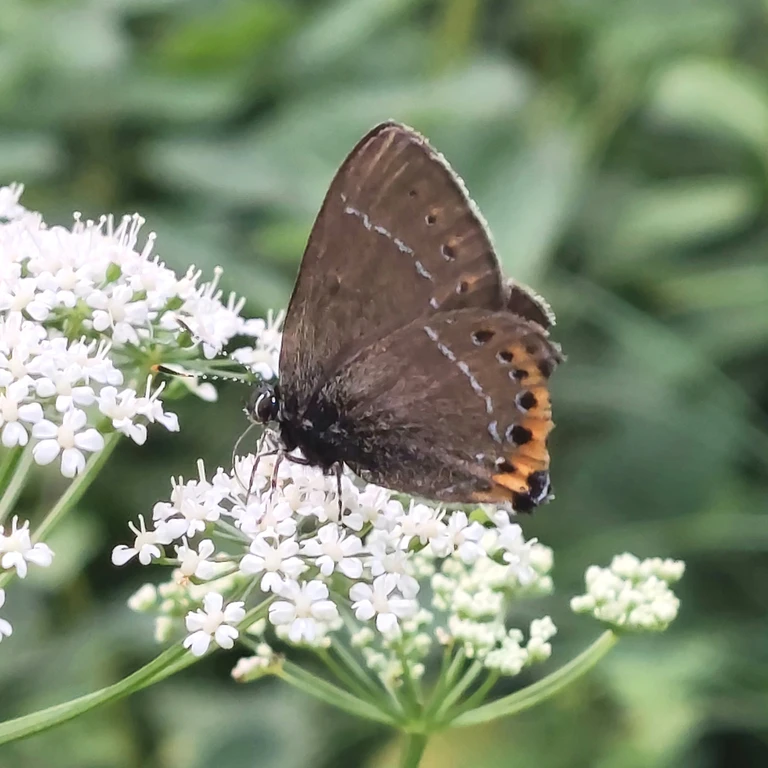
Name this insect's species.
Satyrium pruni (also Fixsenia pruni)
